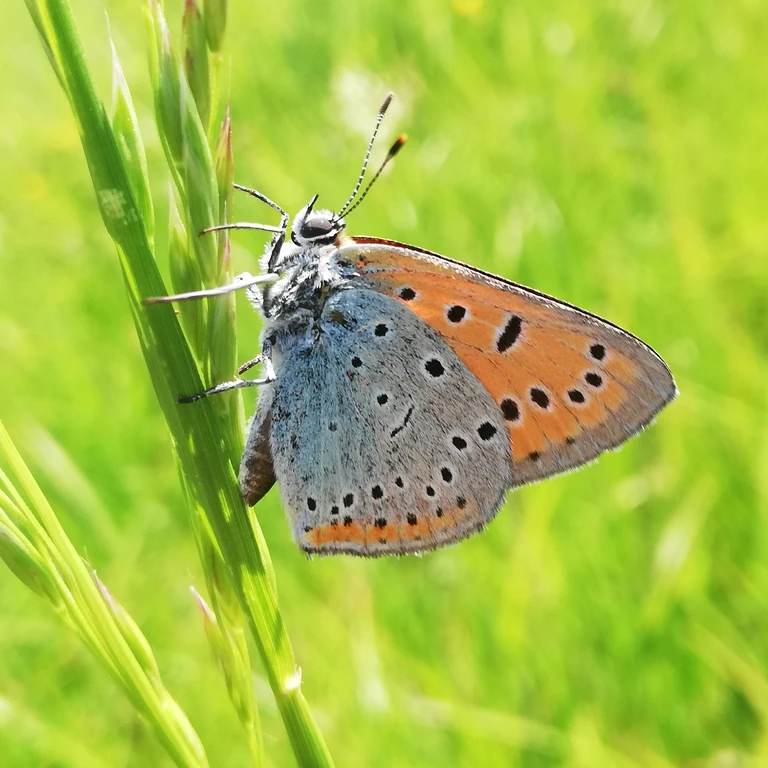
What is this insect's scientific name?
Lycaena dispar
